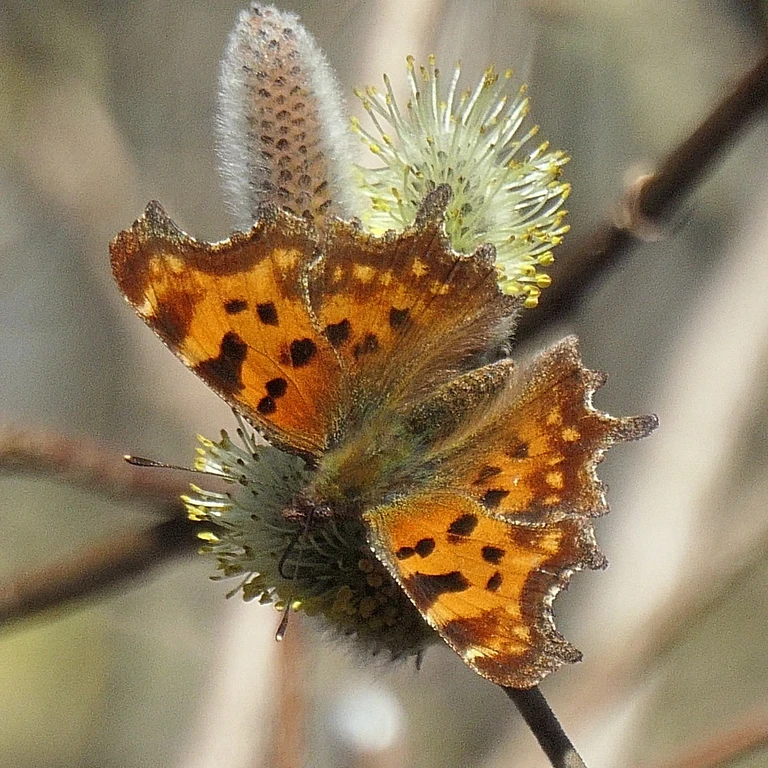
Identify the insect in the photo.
Polygonia c-album
